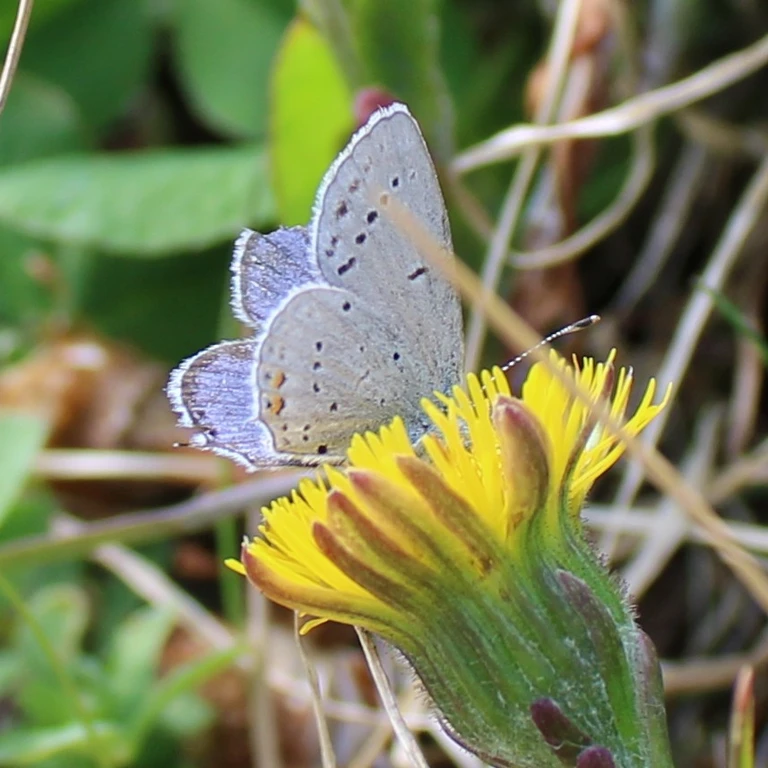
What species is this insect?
Cupido argiades (also Elkalyce argiades)
